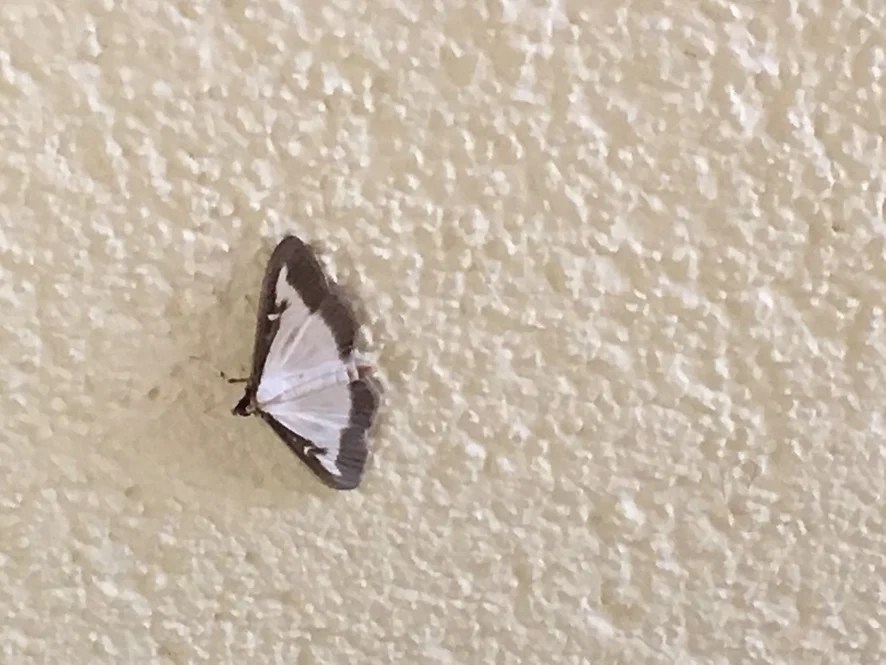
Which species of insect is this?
Cydalima perspectalis
